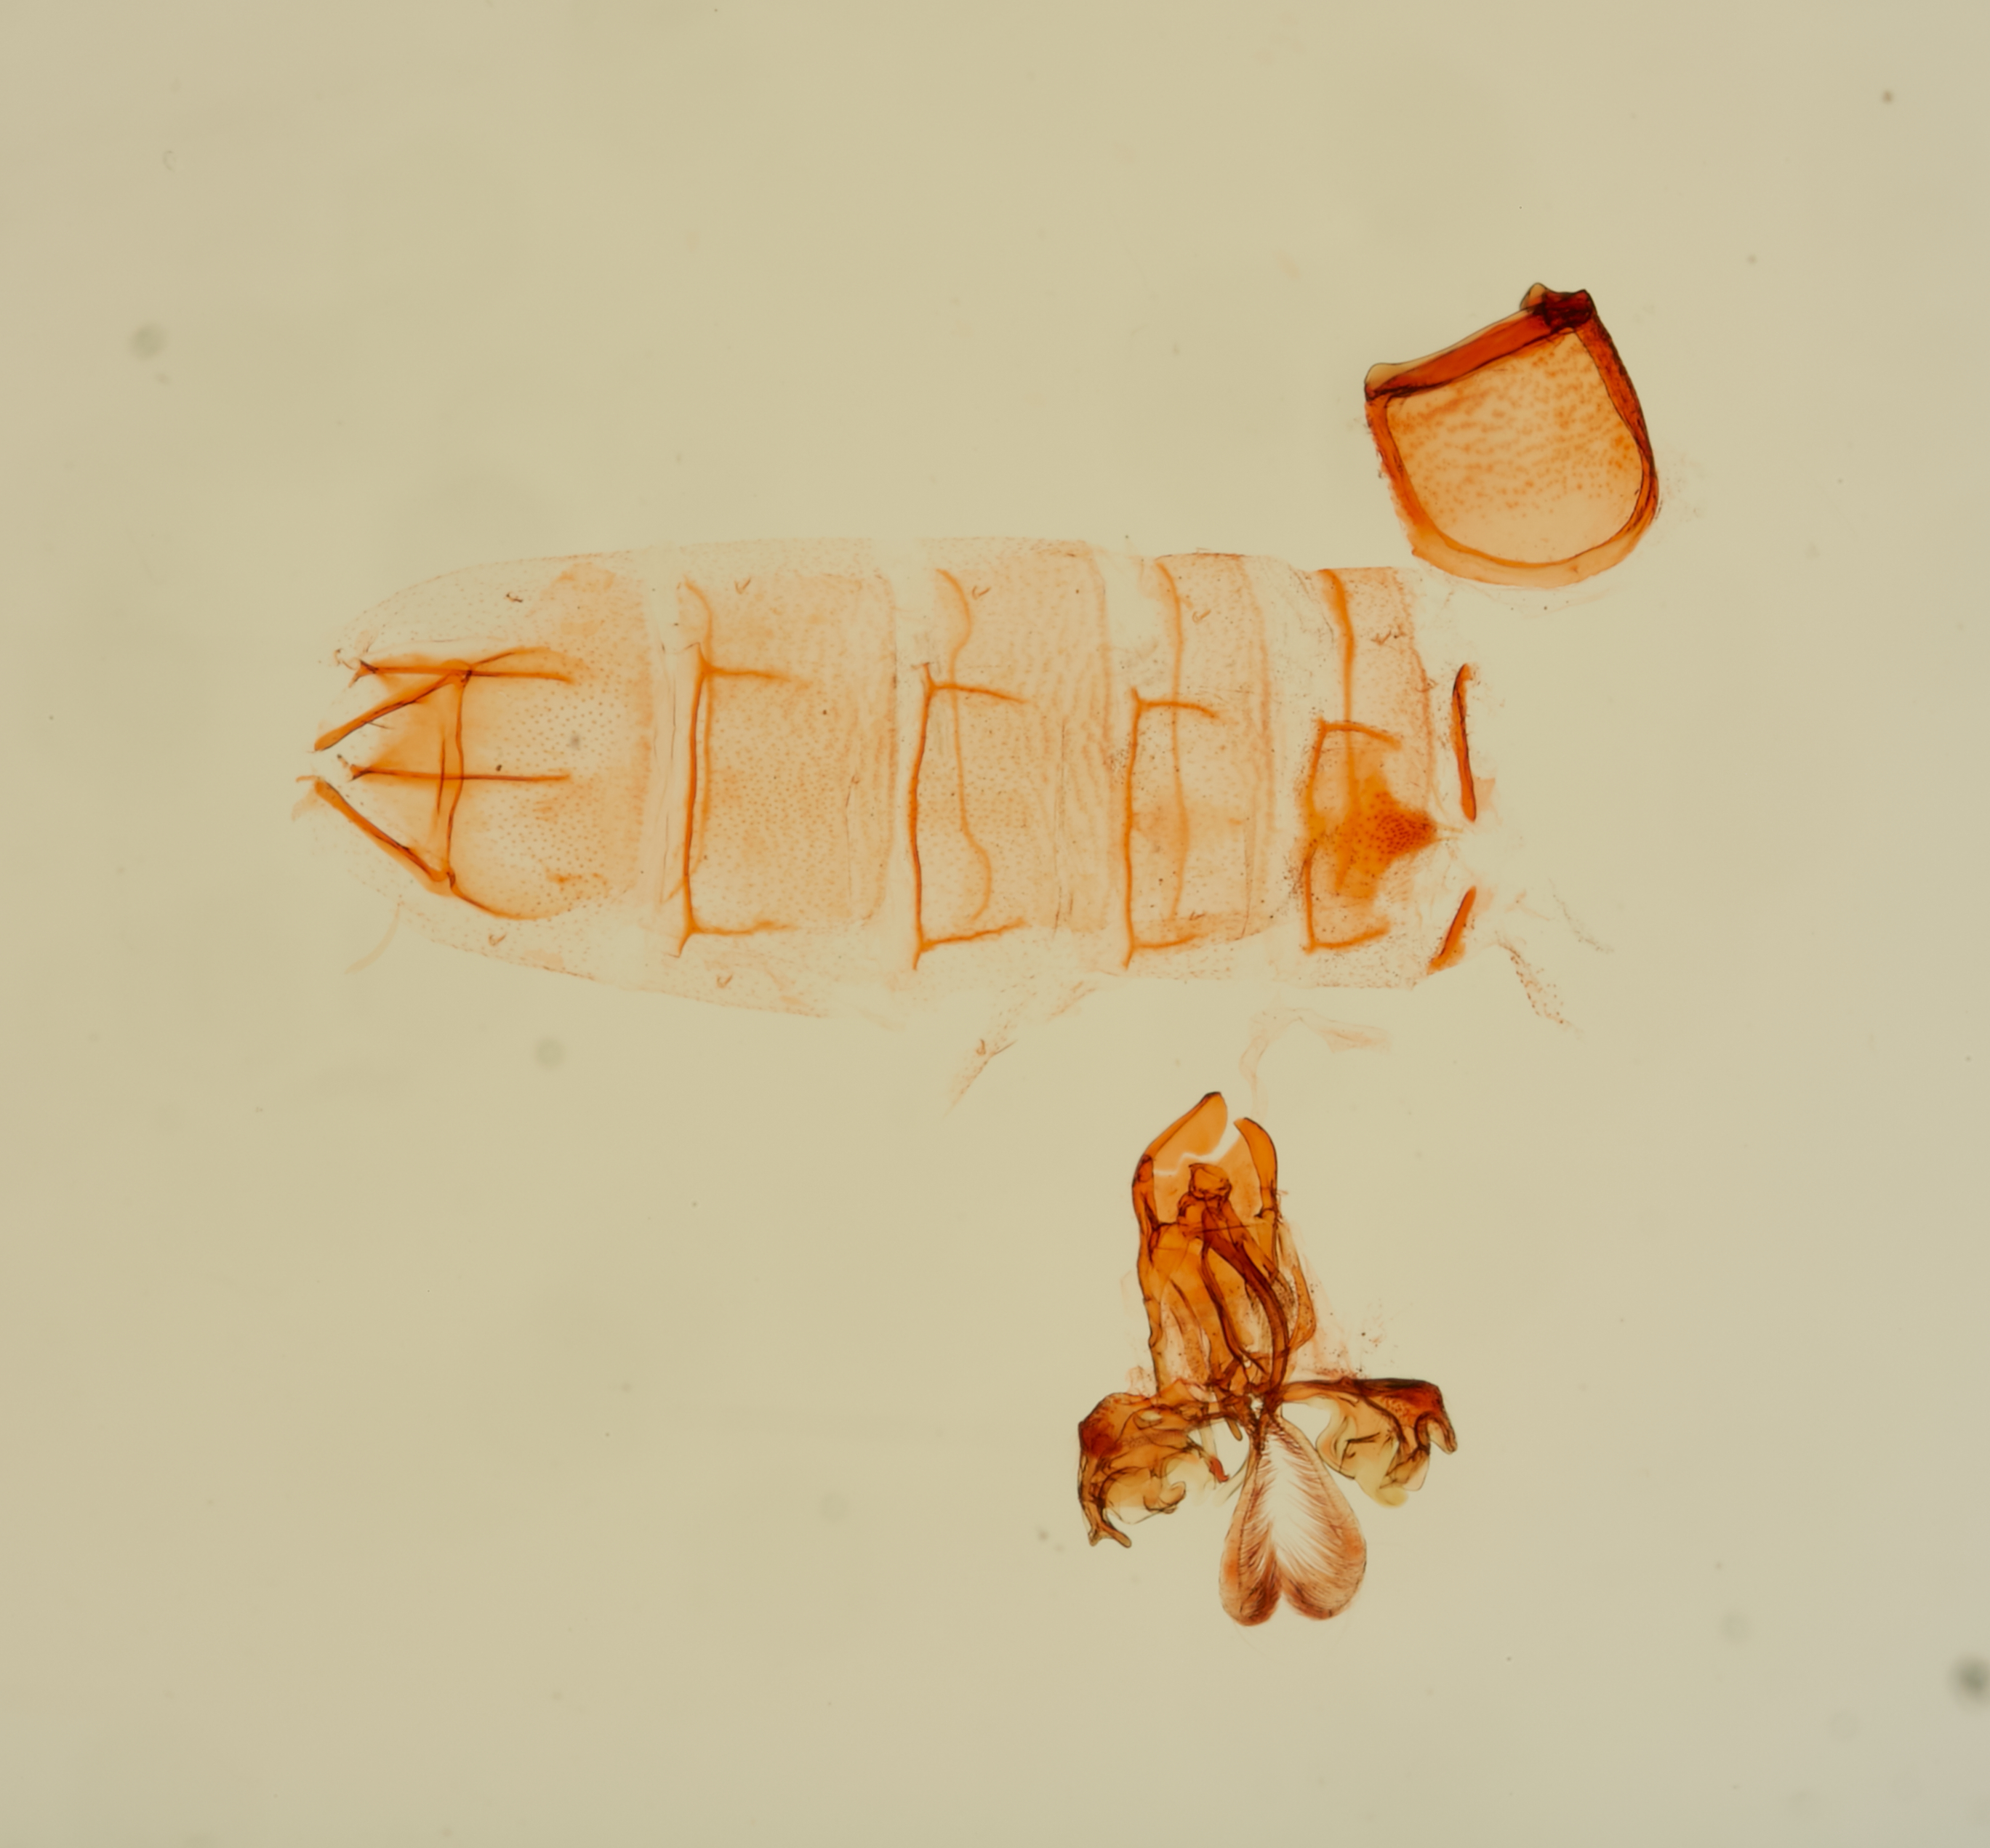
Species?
Iressa neoleuca
